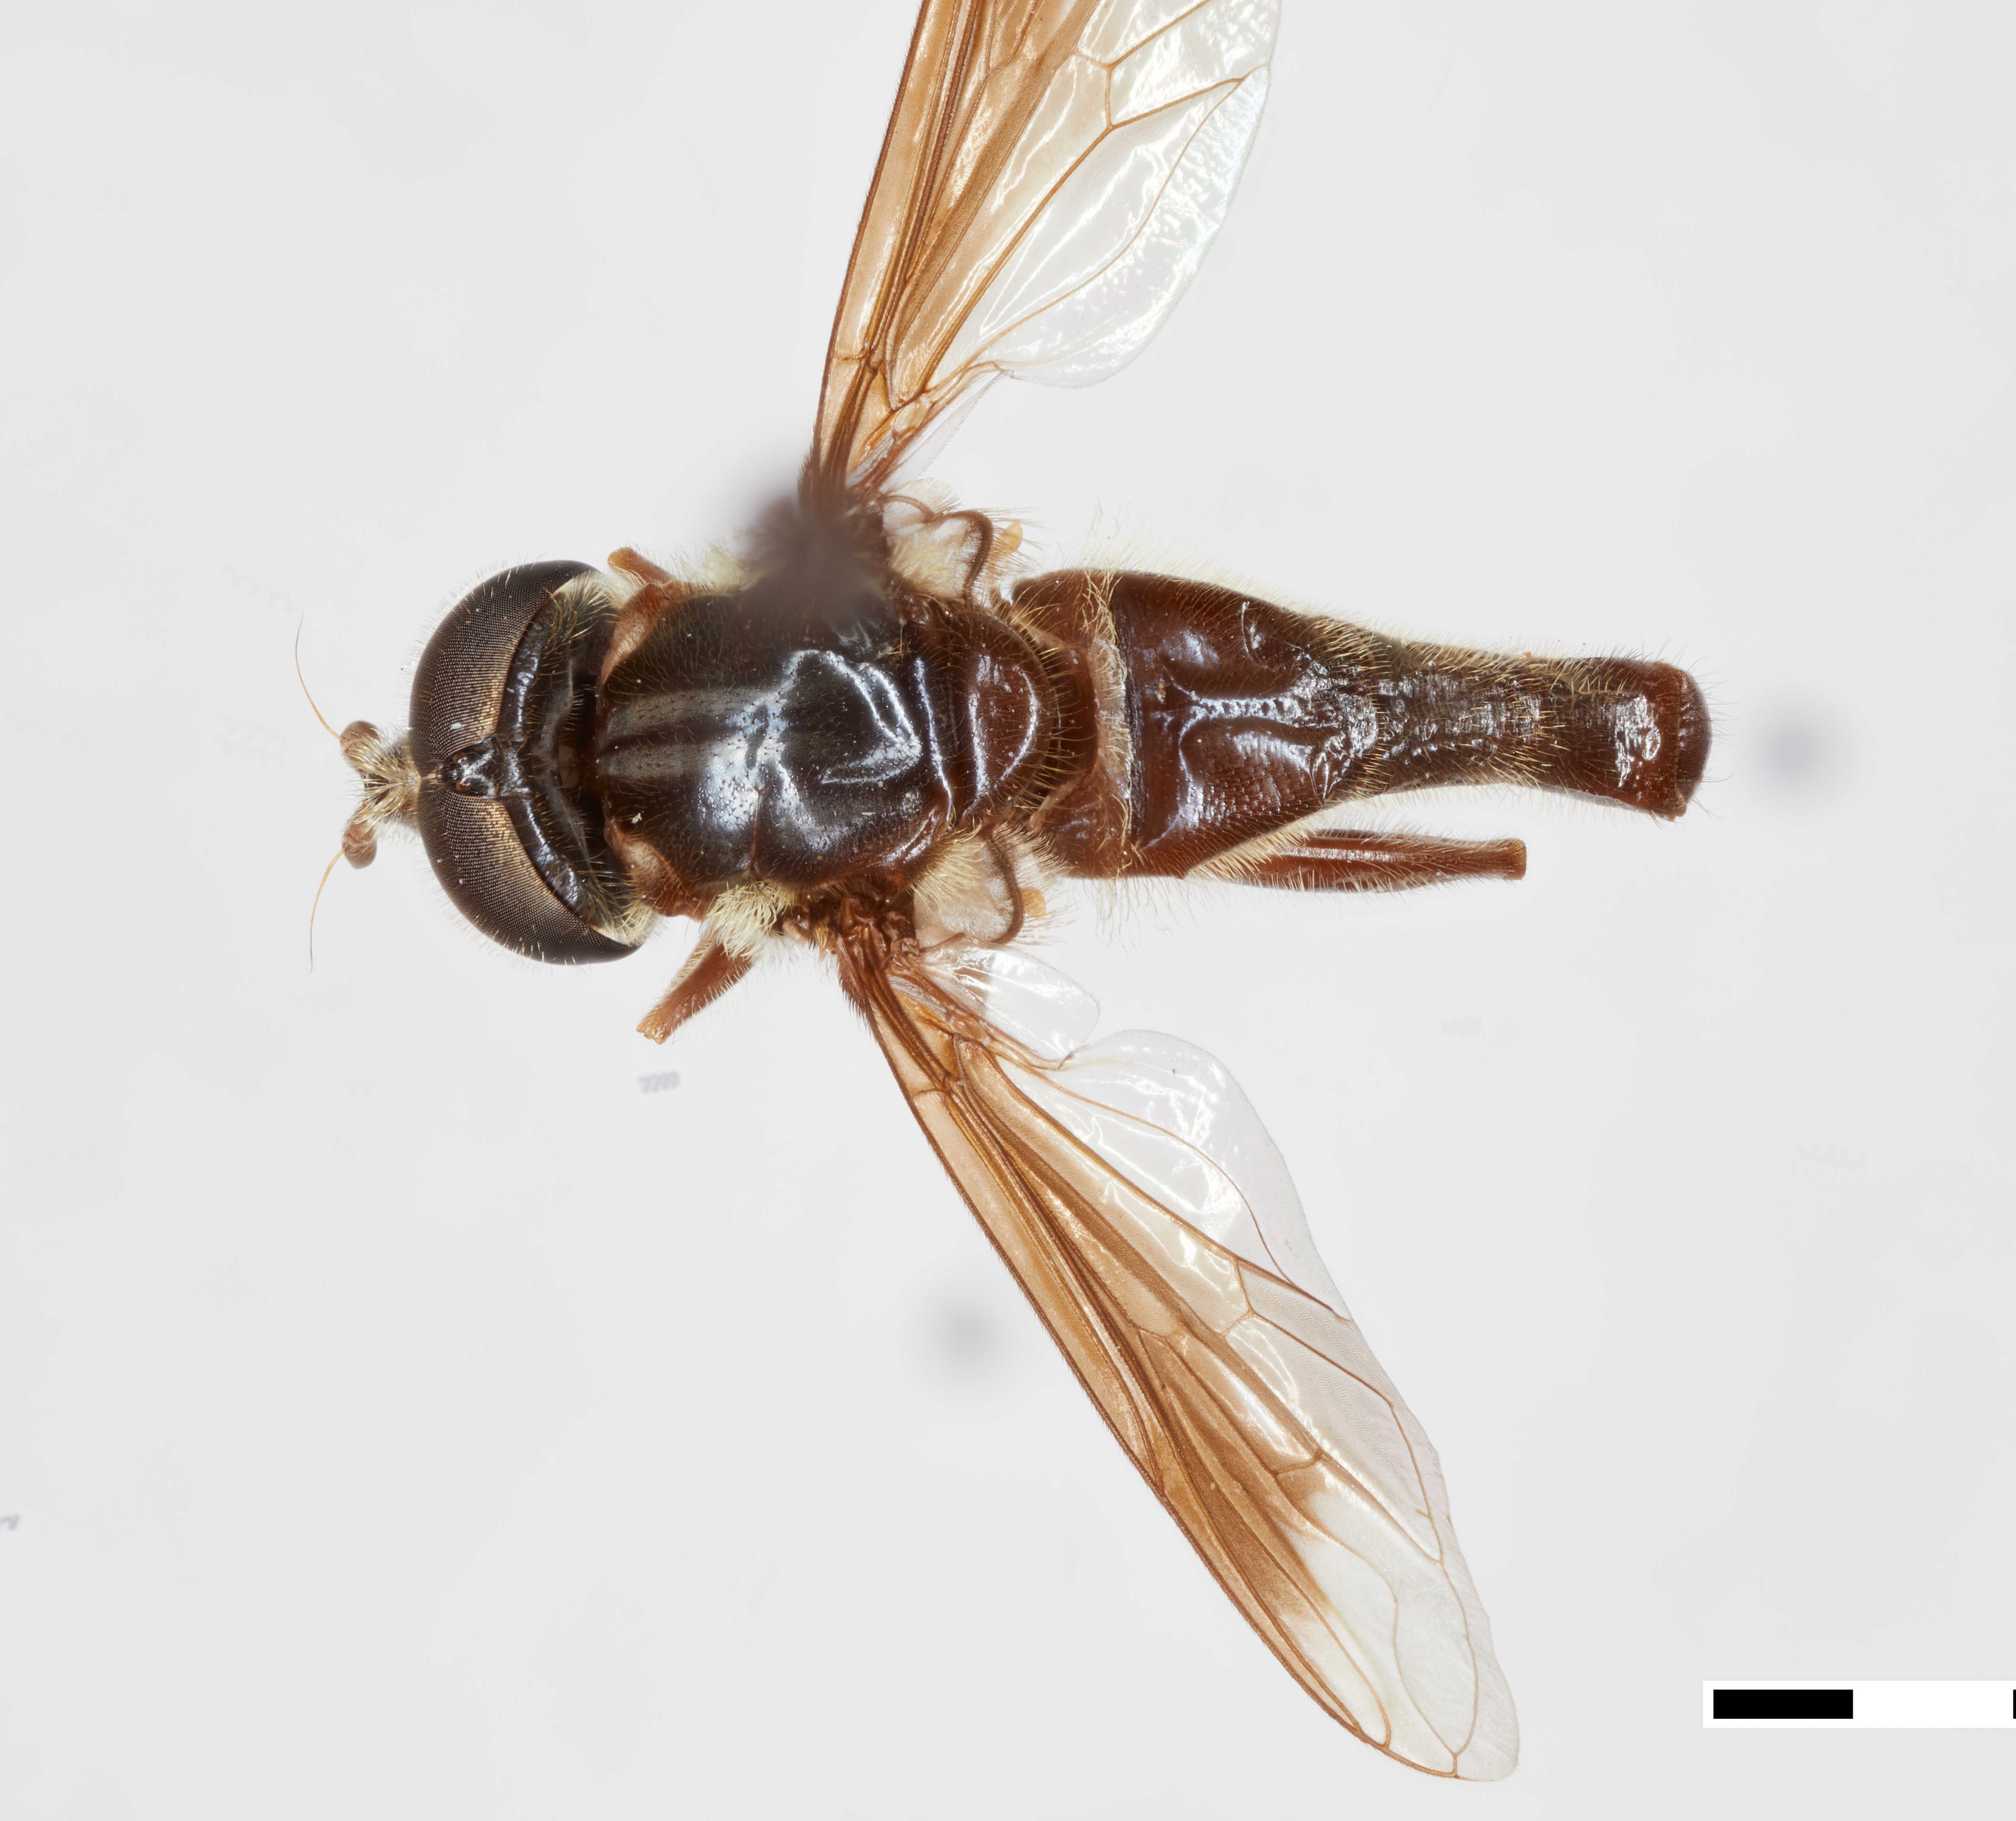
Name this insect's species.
Quichuana calathea
